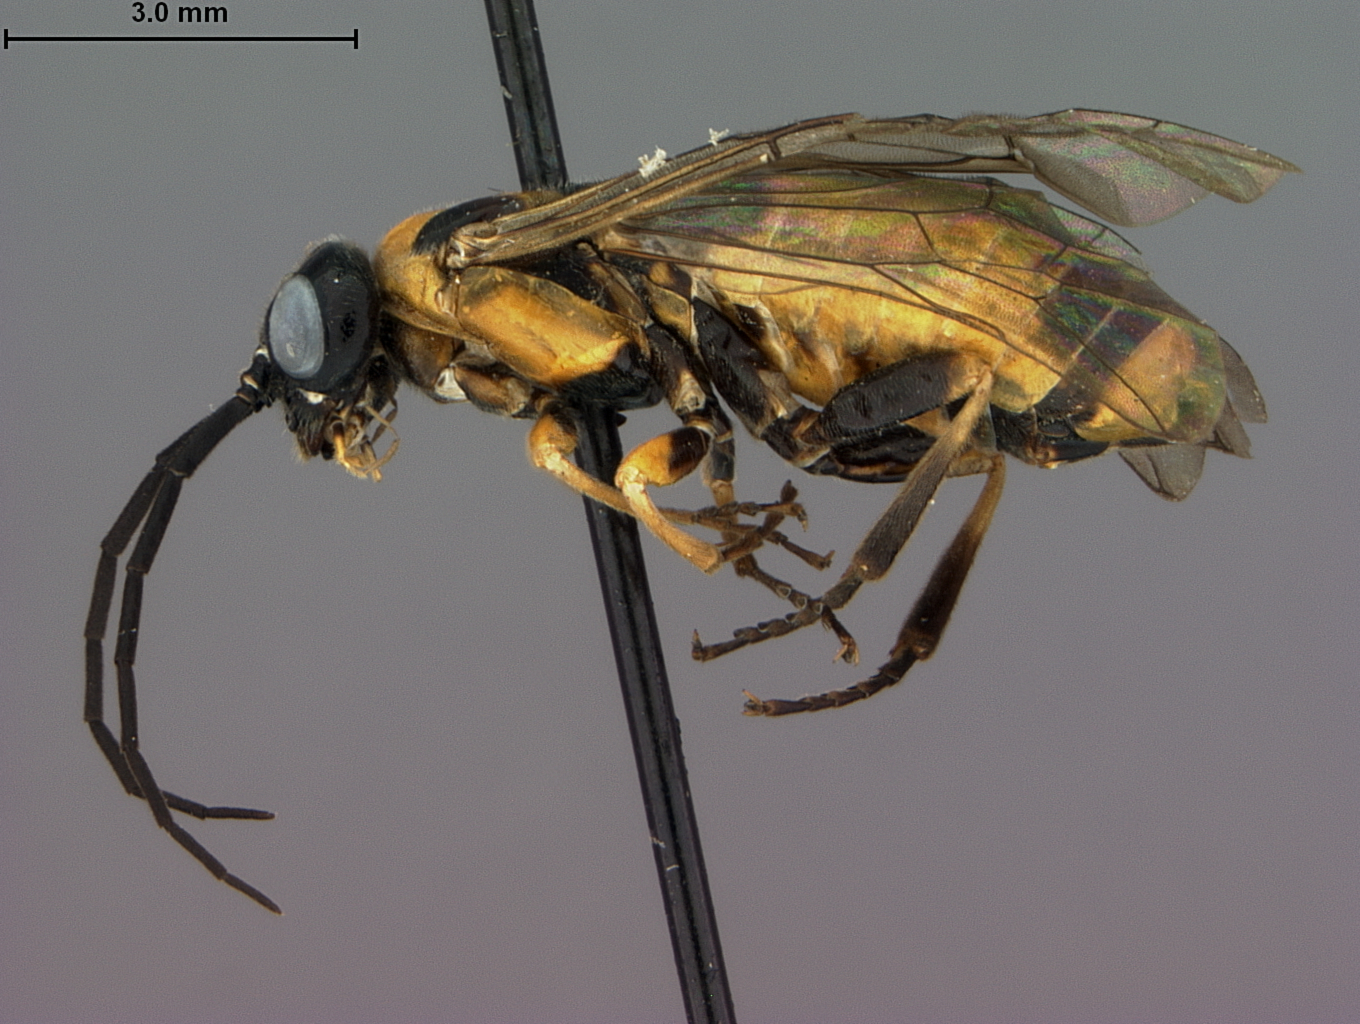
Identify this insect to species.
Susana annulata
